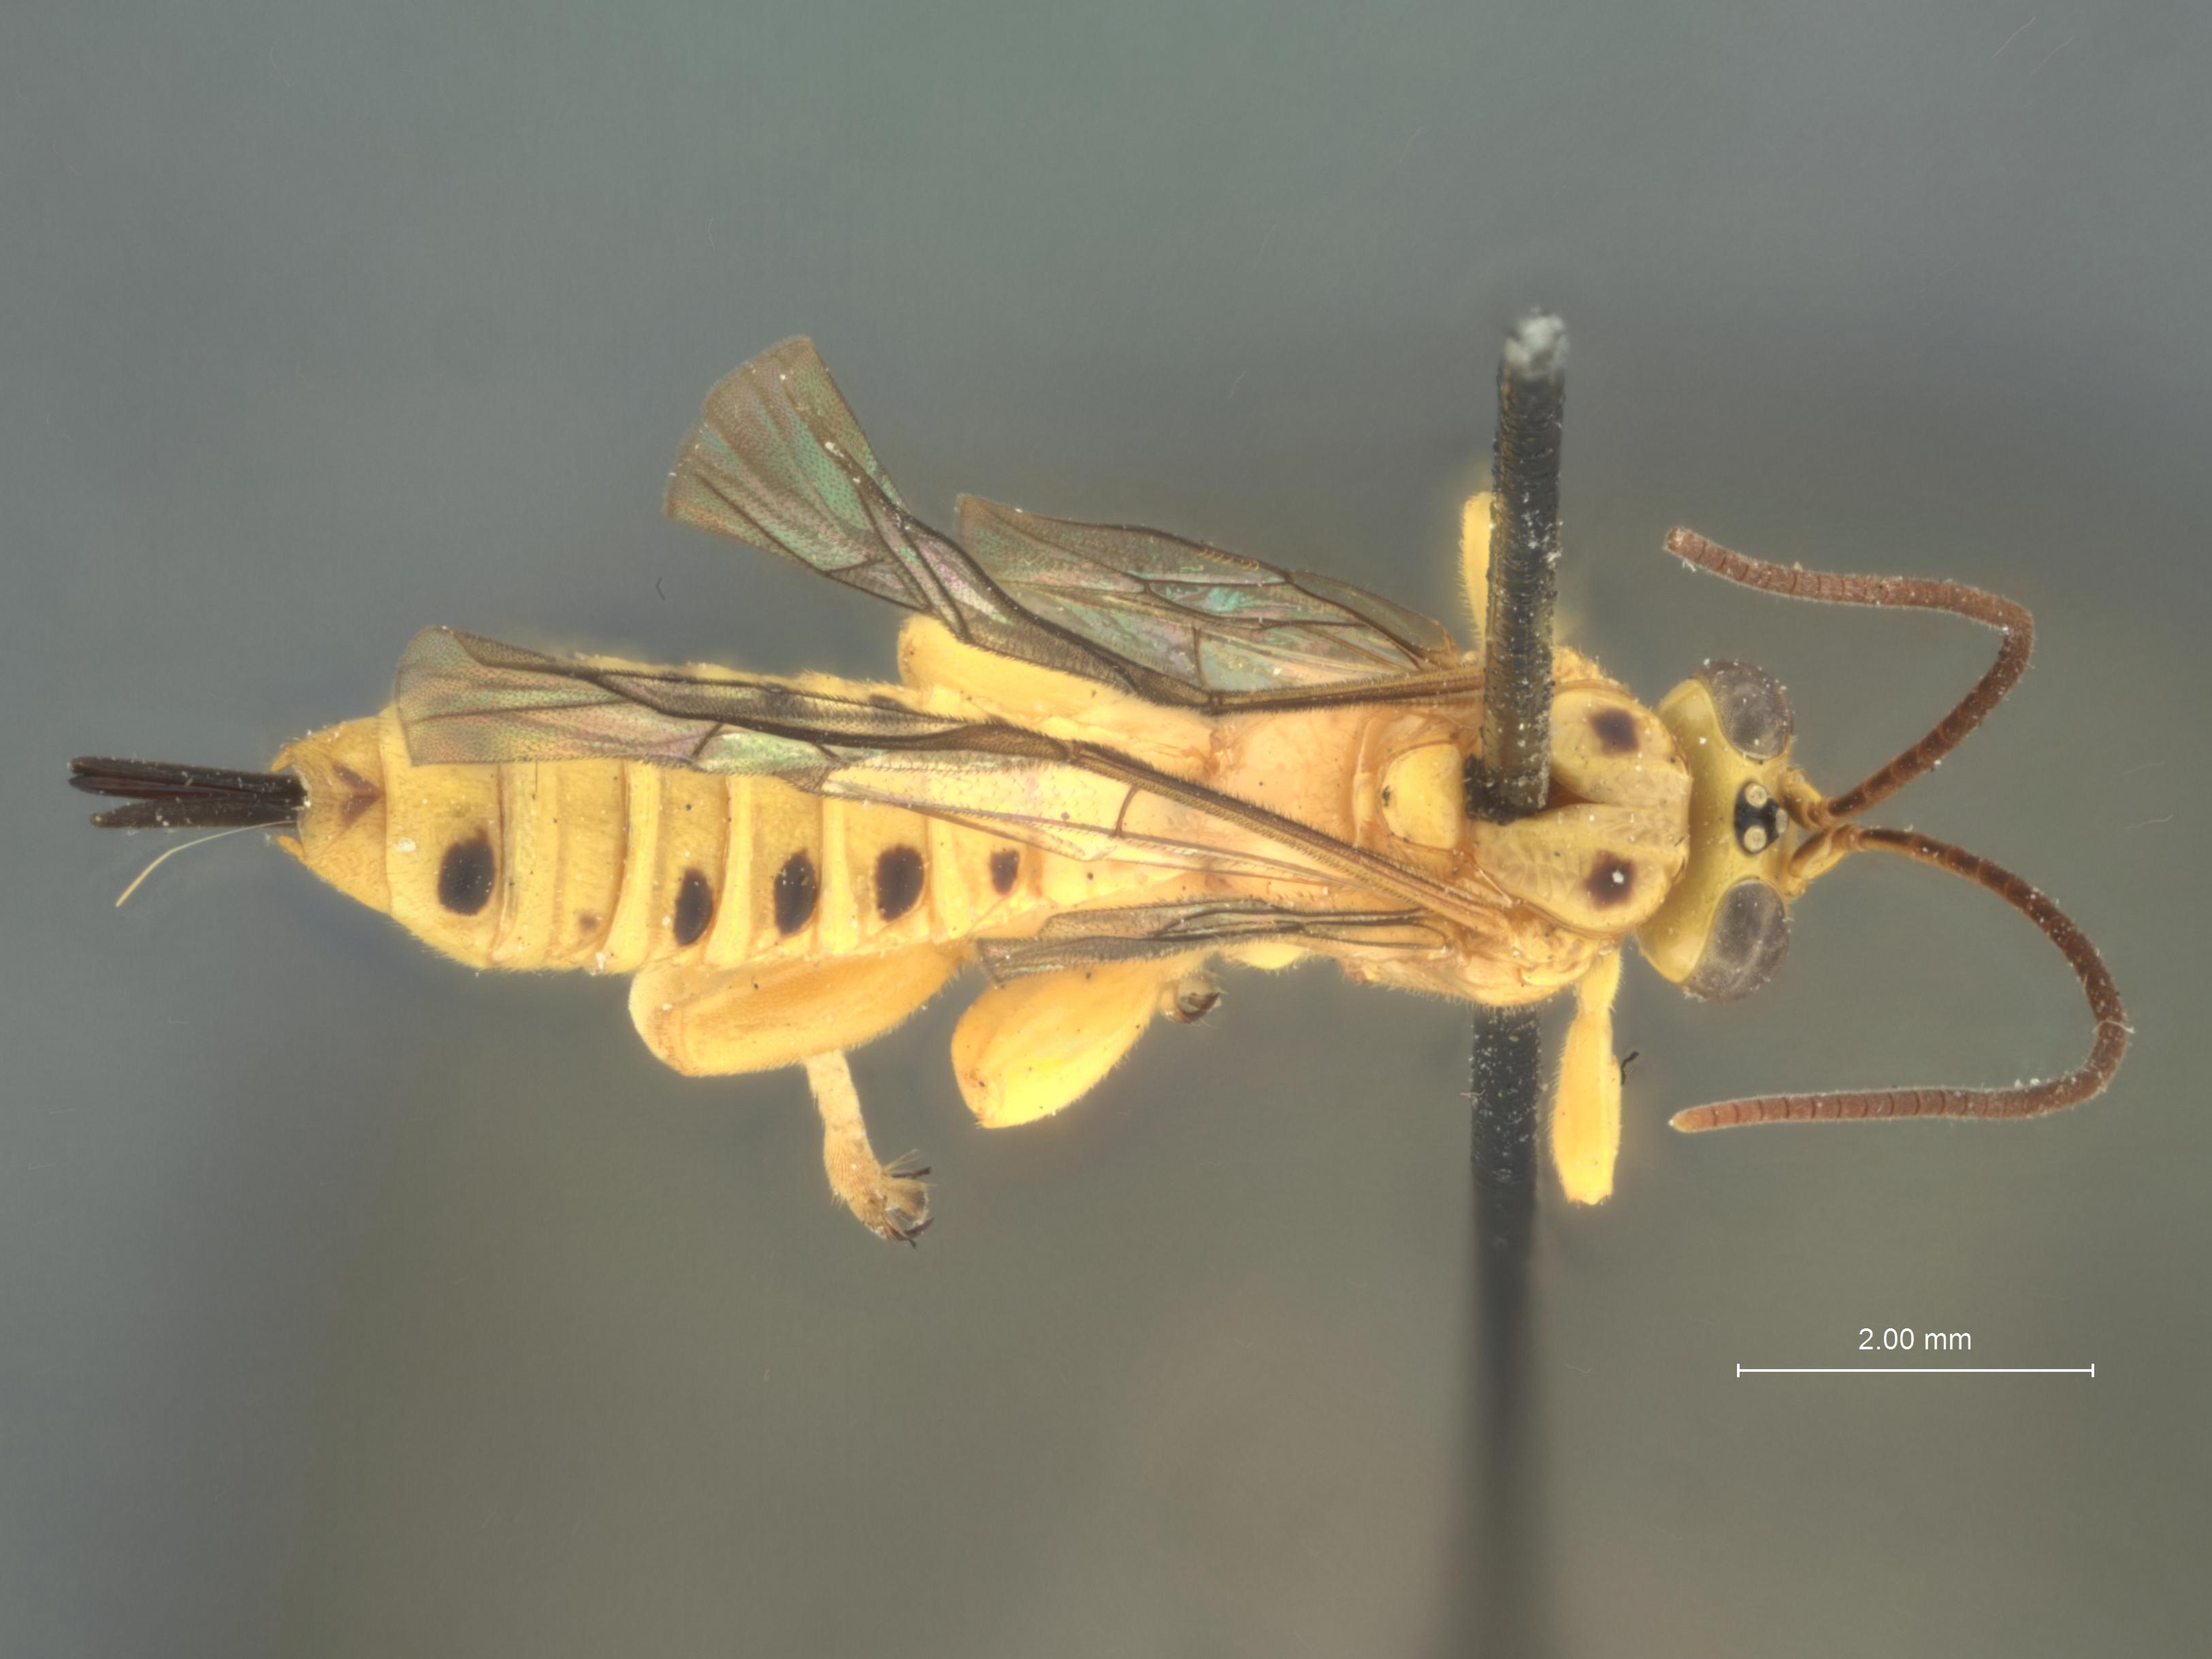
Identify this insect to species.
Xanthopimpla kriegeri
